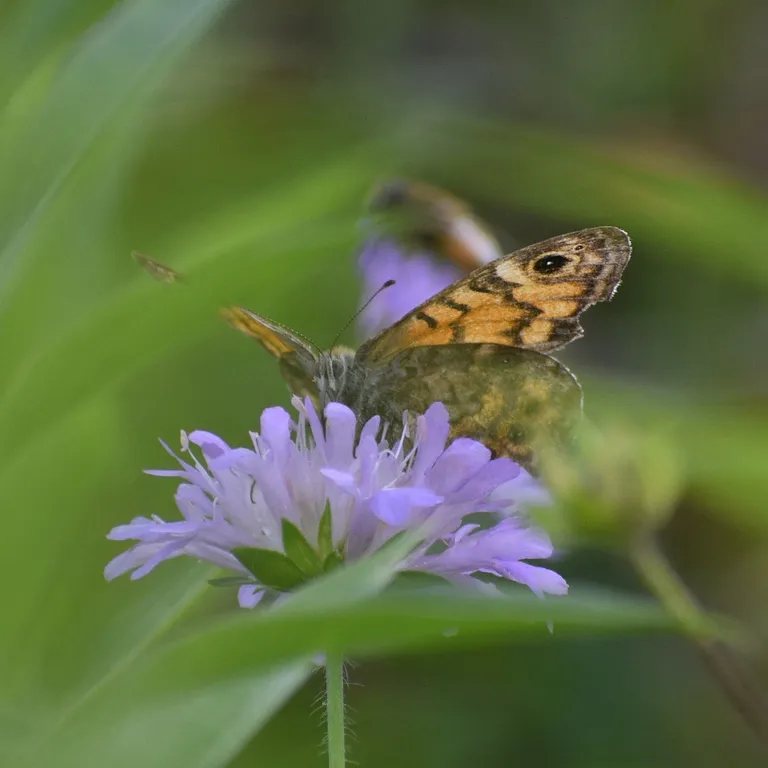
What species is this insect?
Lasiommata megera (also Pararge megera)
